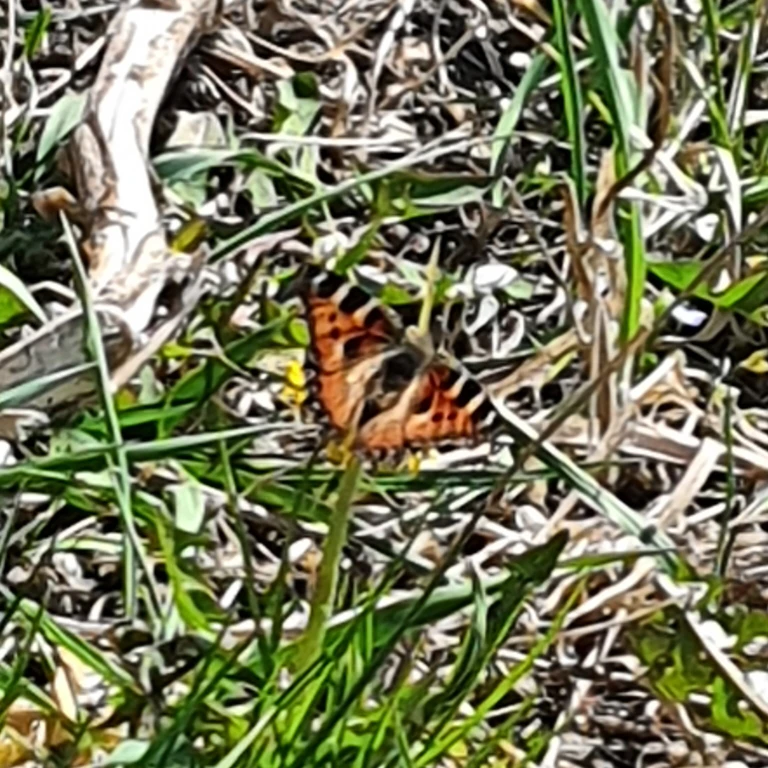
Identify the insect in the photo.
Aglais urticae
